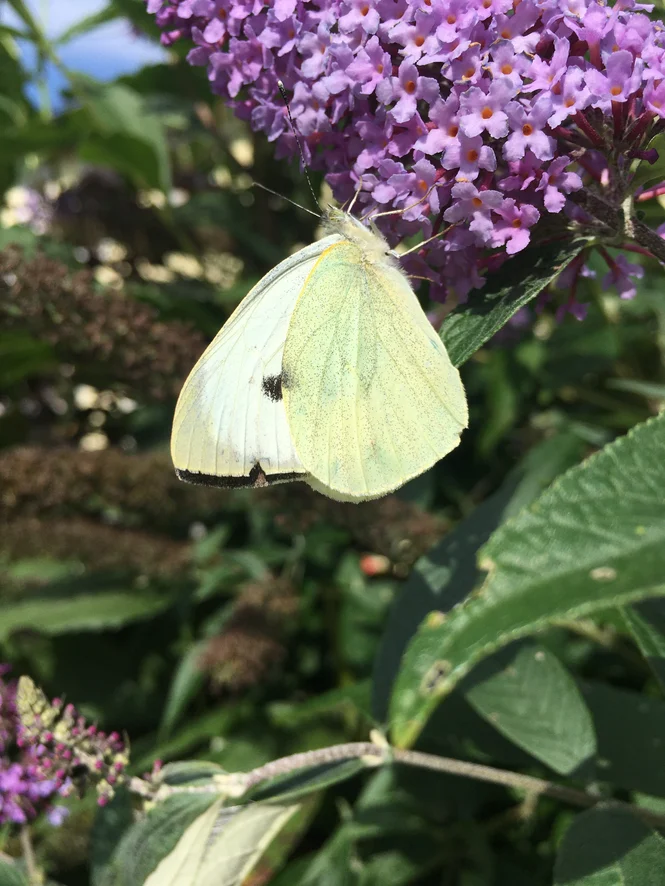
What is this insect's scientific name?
Pieris brassicae
